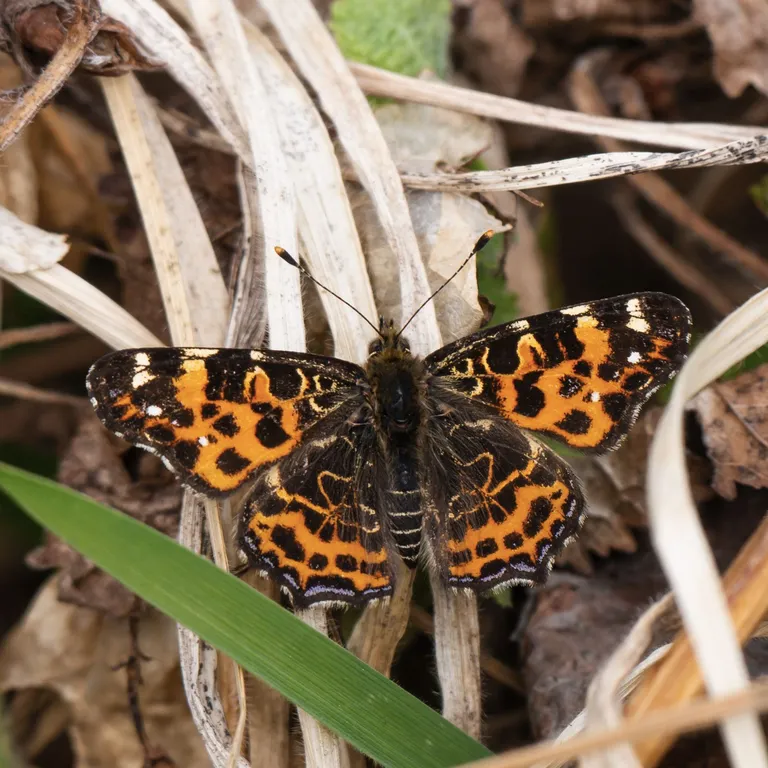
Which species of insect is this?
Araschnia levana
